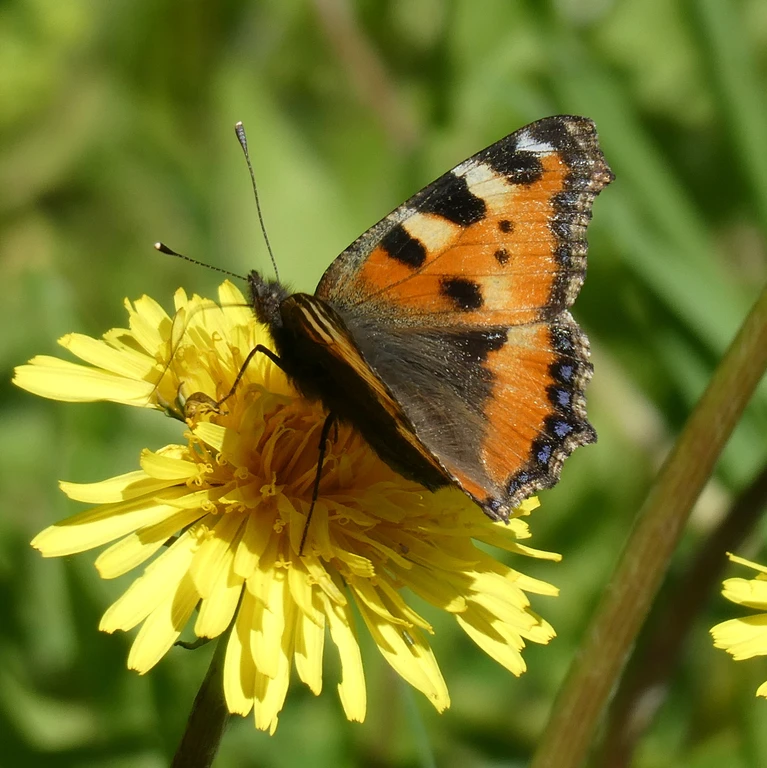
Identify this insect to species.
Aglais urticae
